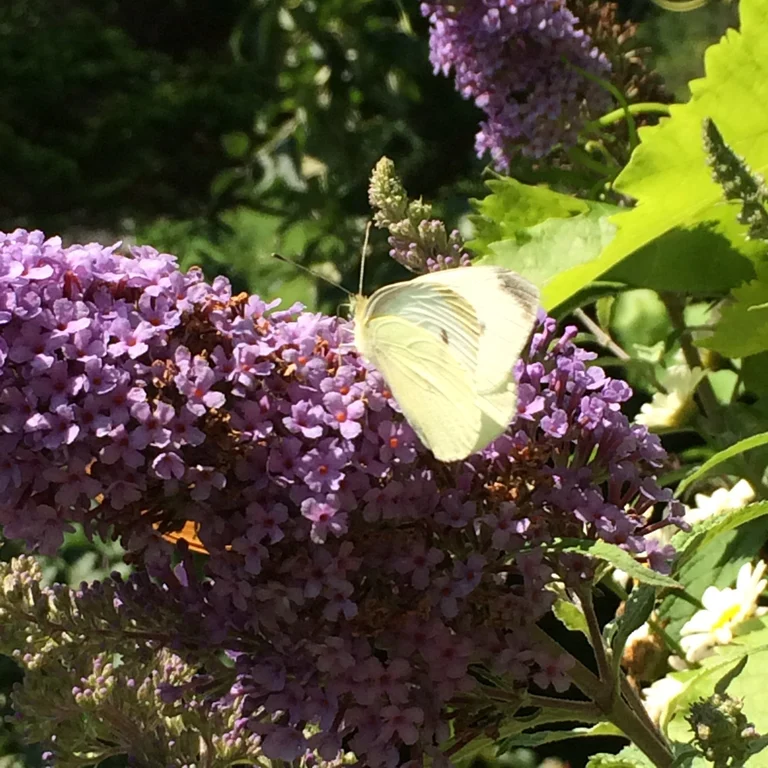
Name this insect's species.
Pieris rapae
